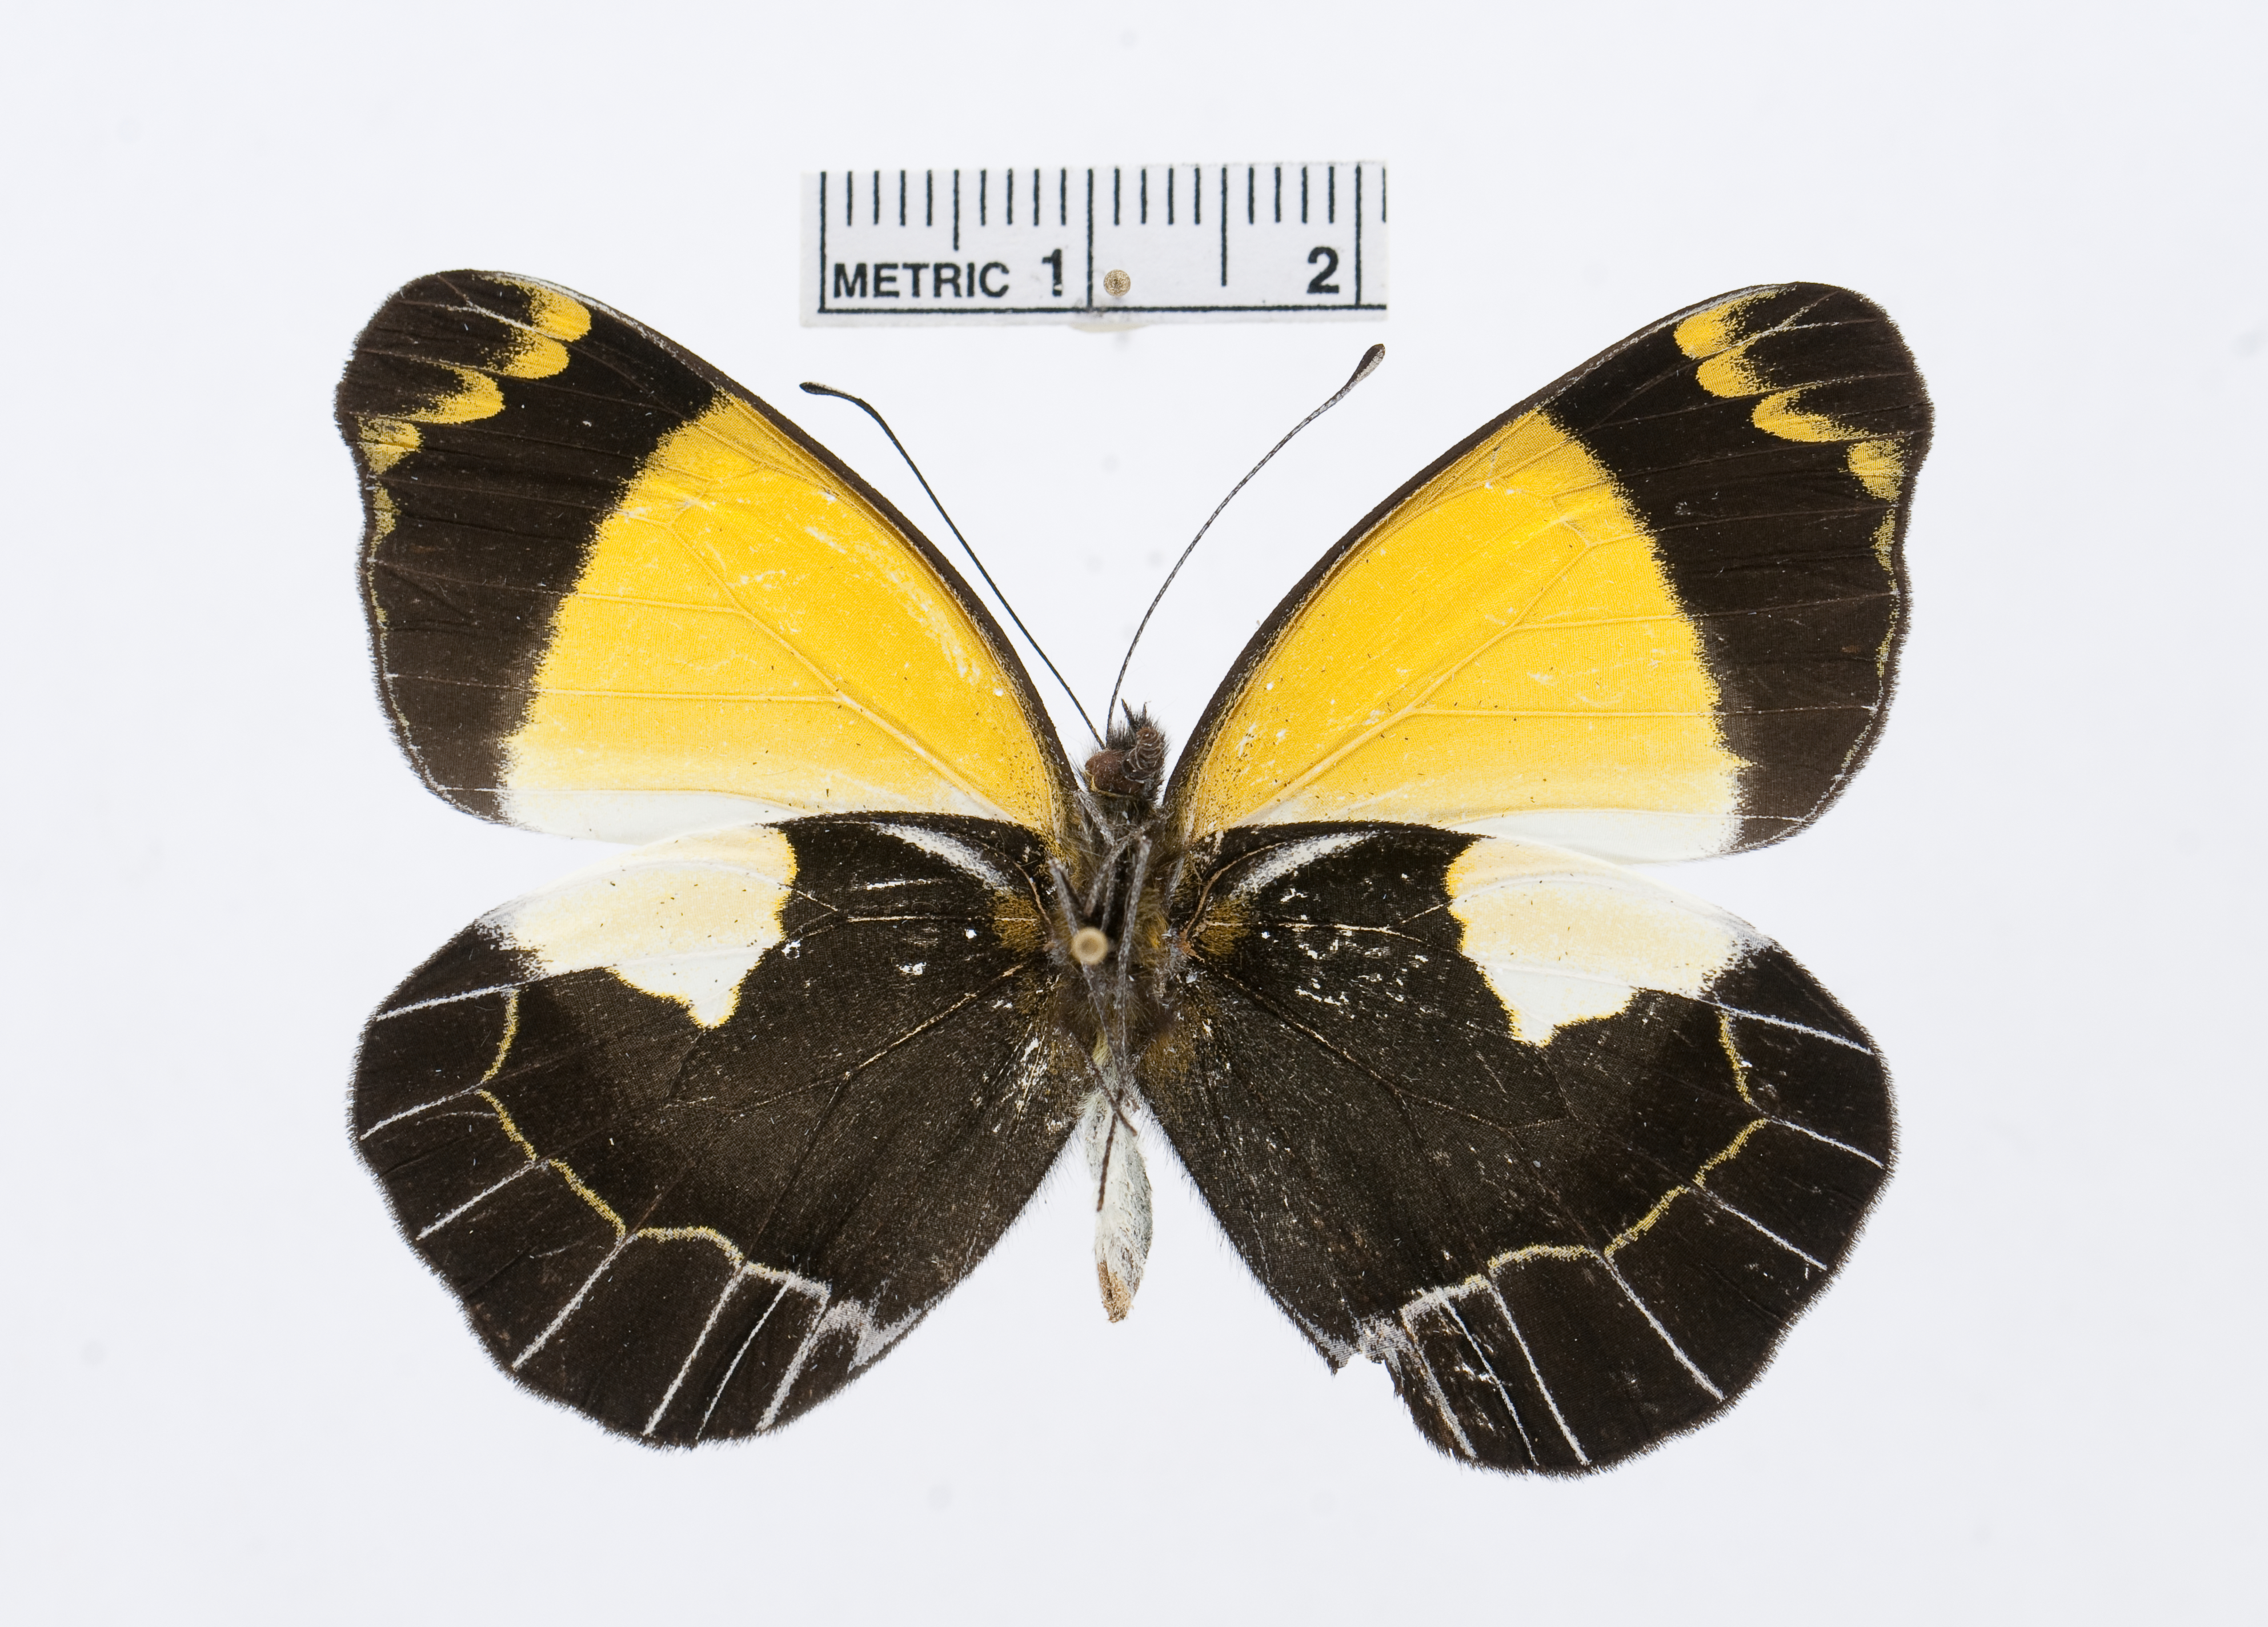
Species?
Delias meeki
